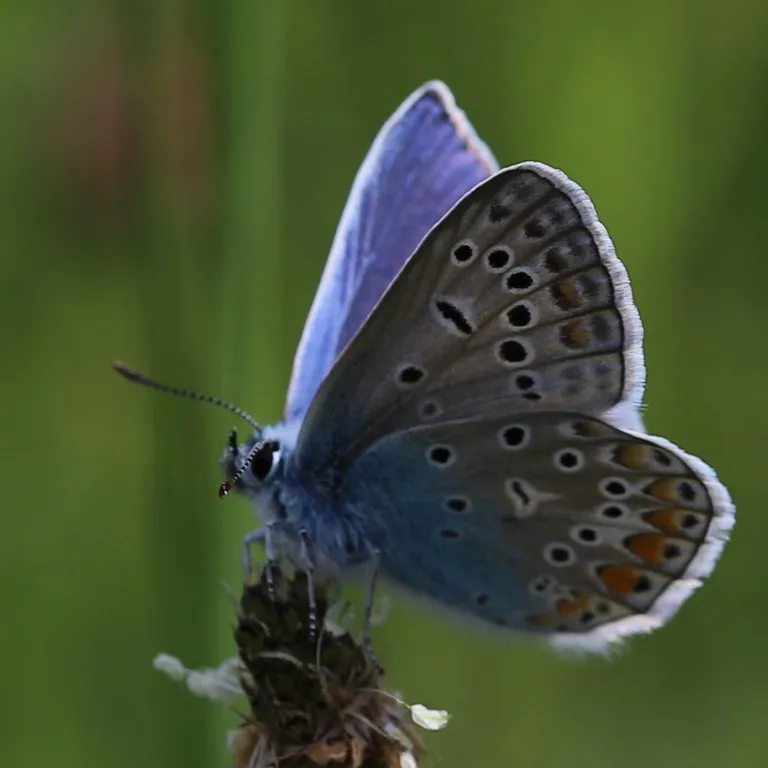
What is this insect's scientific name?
Polyommatus icarus
